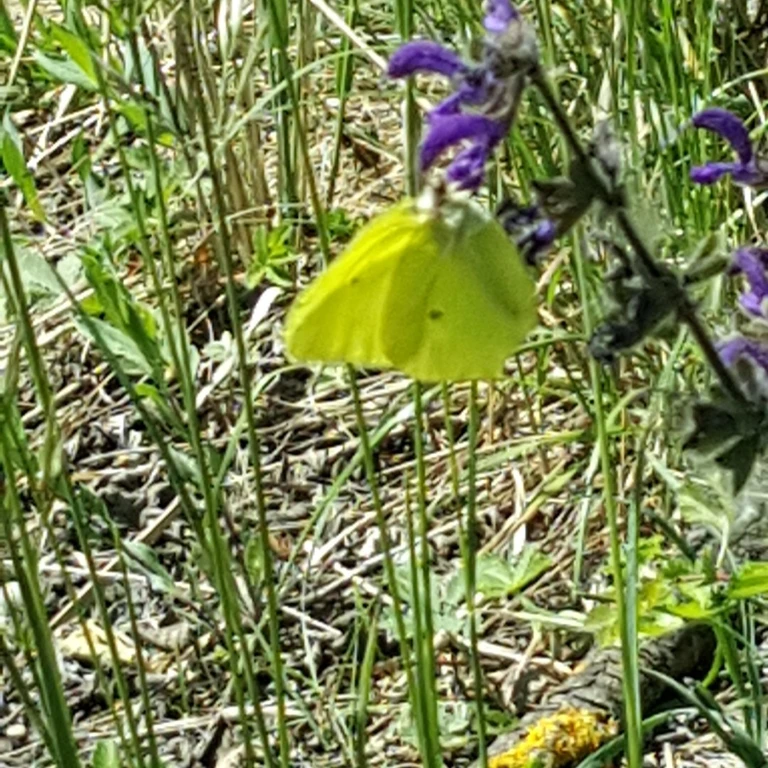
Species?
Gonepteryx rhamni
